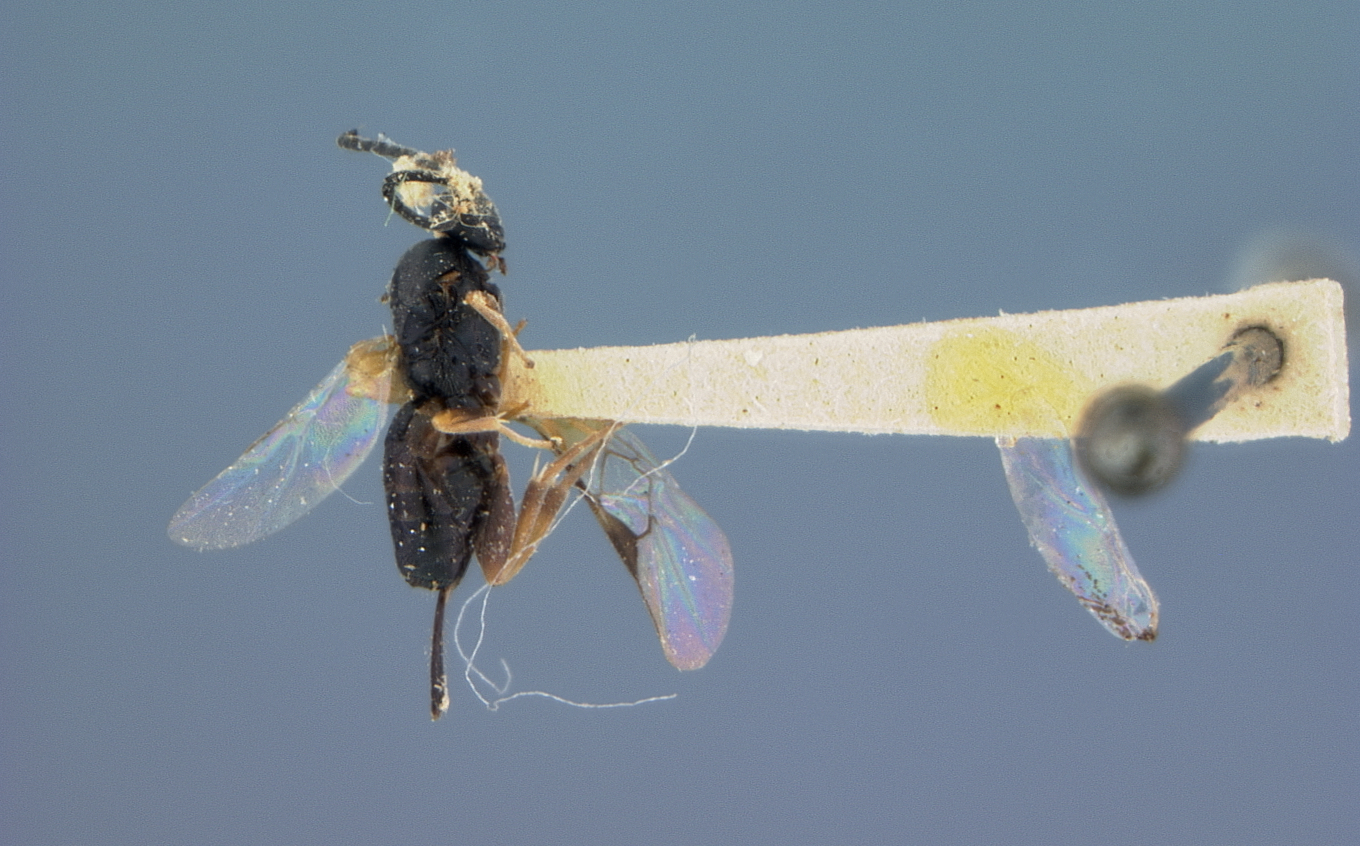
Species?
Apanteles ephestiae
